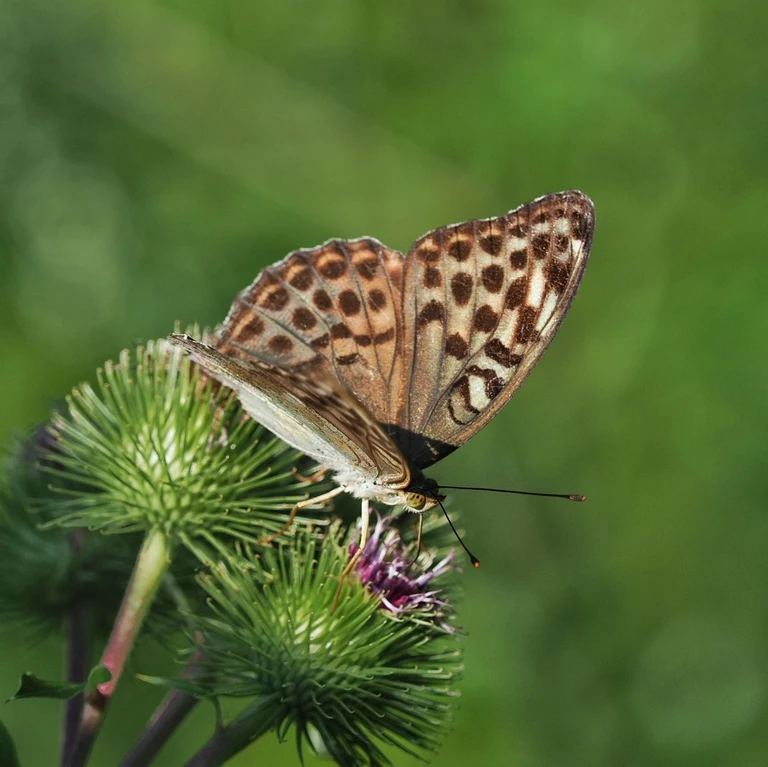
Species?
Argynnis paphia
